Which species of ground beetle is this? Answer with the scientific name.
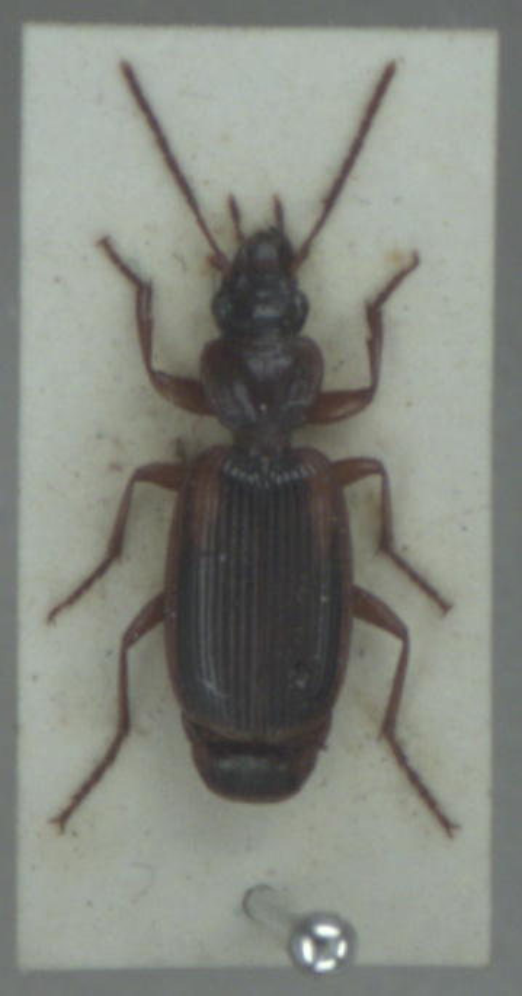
Cymindis axillaris
